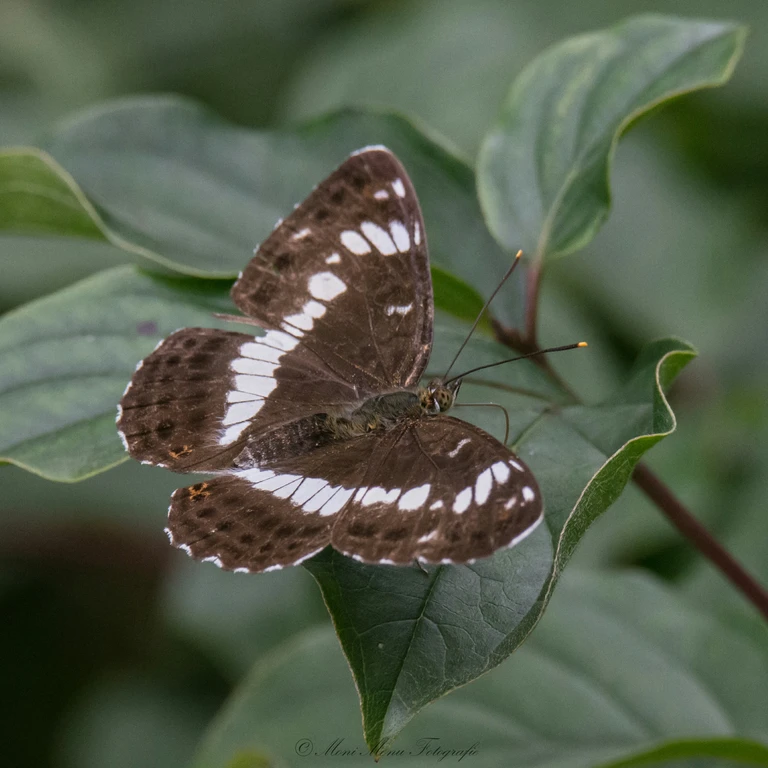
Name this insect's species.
Limenitis camilla (also Ladoga camilla)
